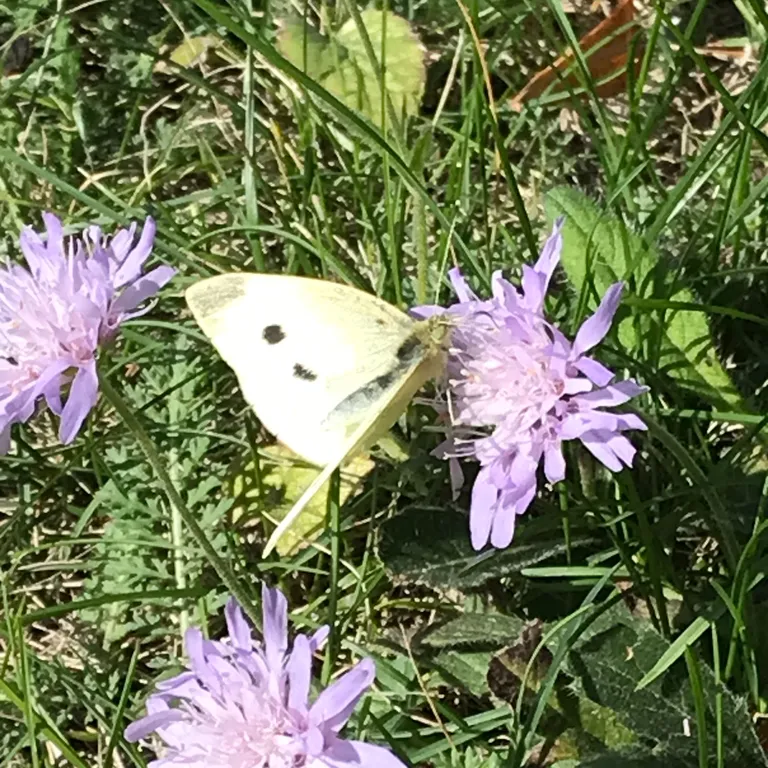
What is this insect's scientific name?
Pieris rapae
